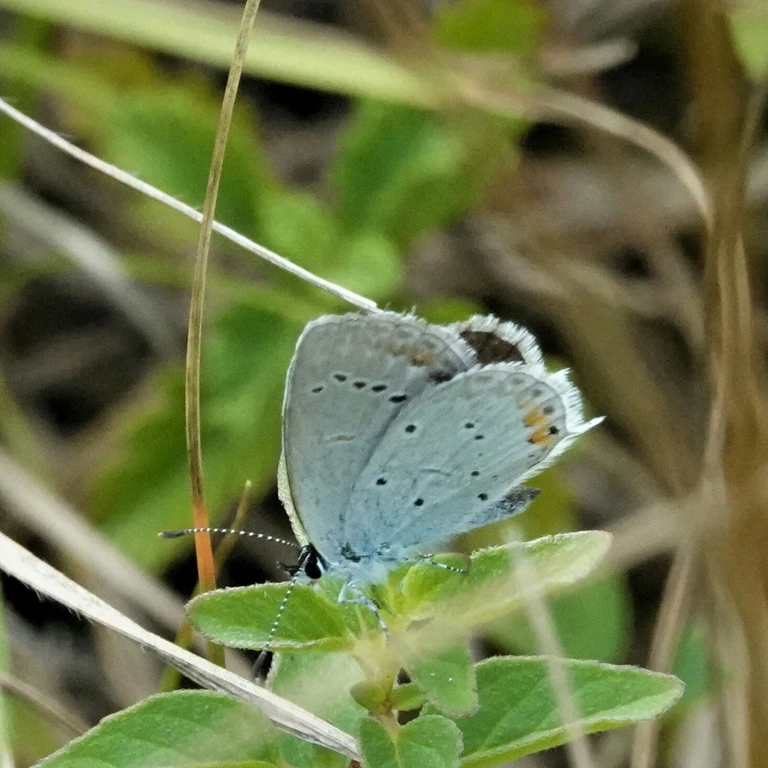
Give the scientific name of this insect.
Cupido argiades (also Elkalyce argiades)
